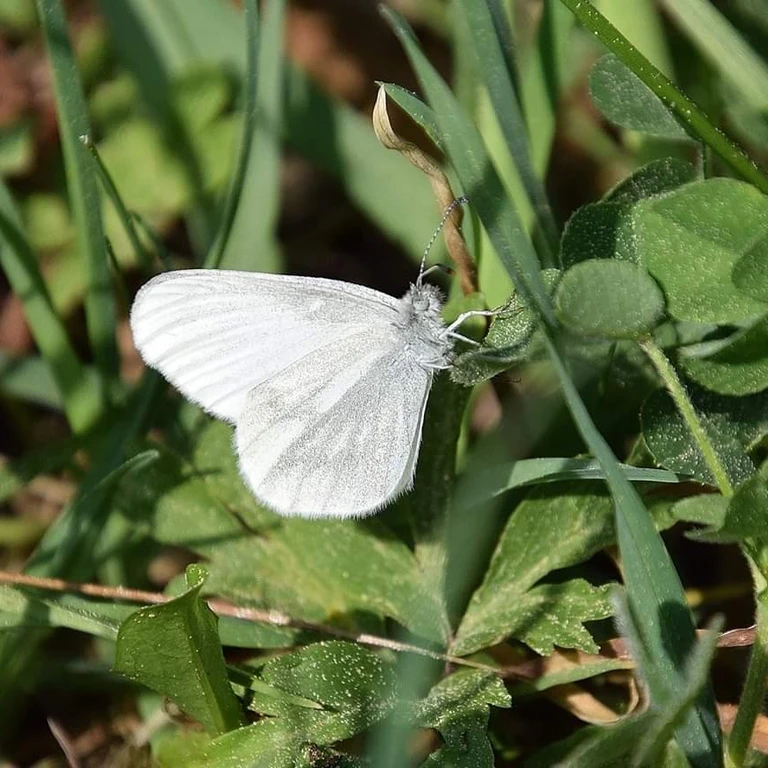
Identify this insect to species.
Leptidea sinapis/juvernica
